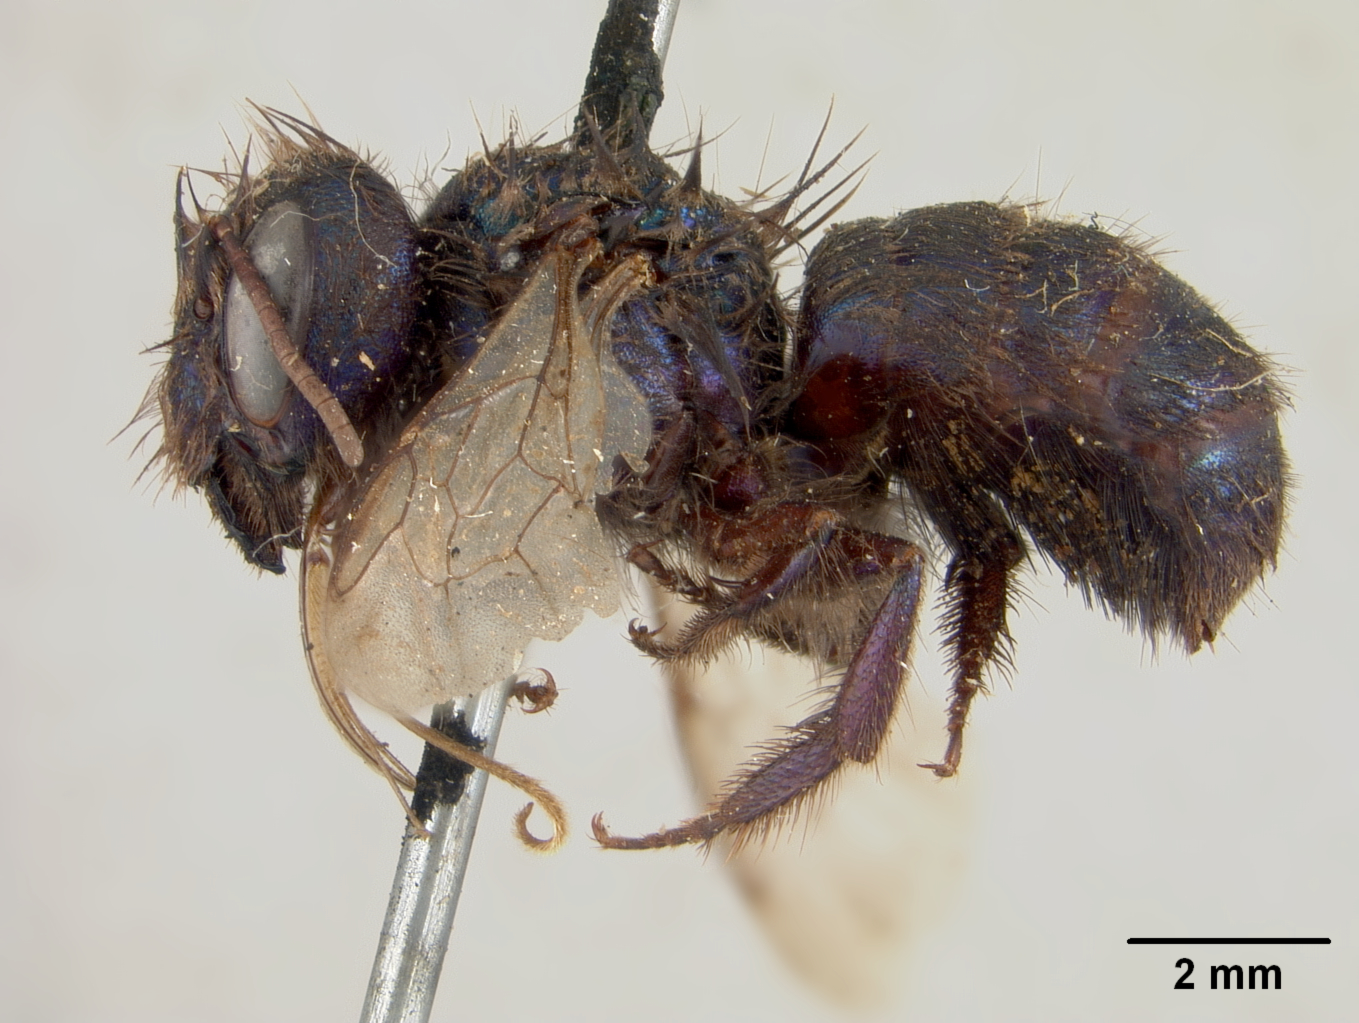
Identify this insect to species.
Osmia ribifloris
